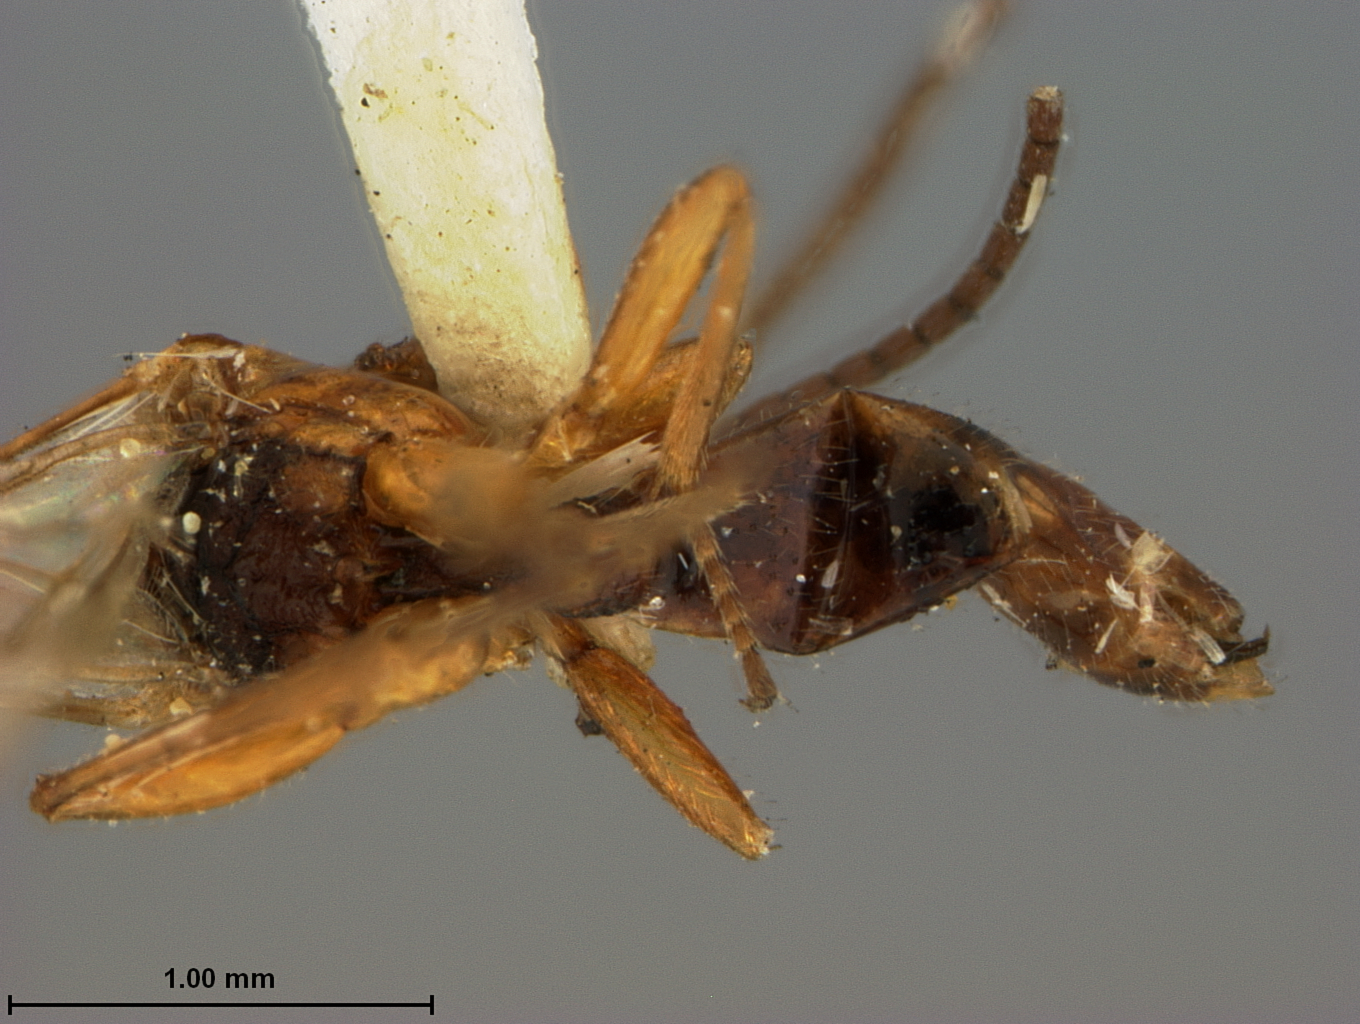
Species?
Aphidius bicolor
